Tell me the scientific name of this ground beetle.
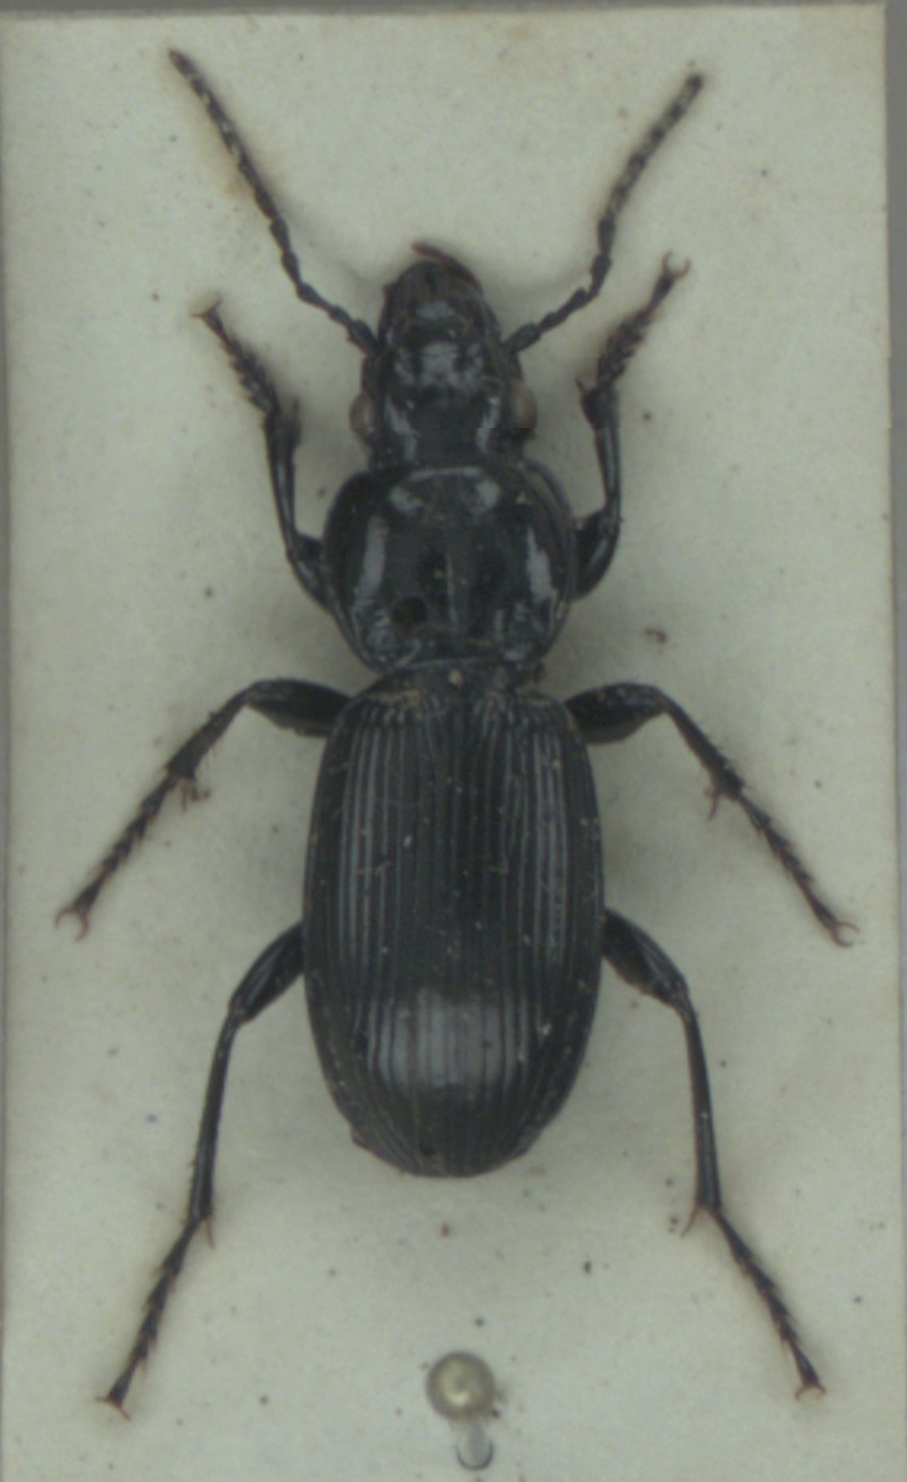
Pterostichus madidus
